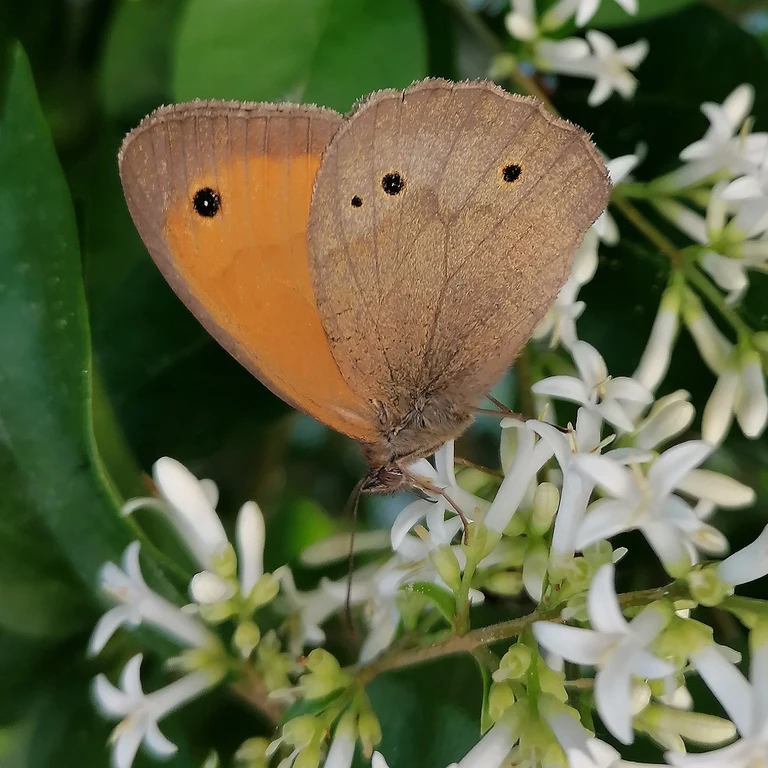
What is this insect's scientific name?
Maniola jurtina
